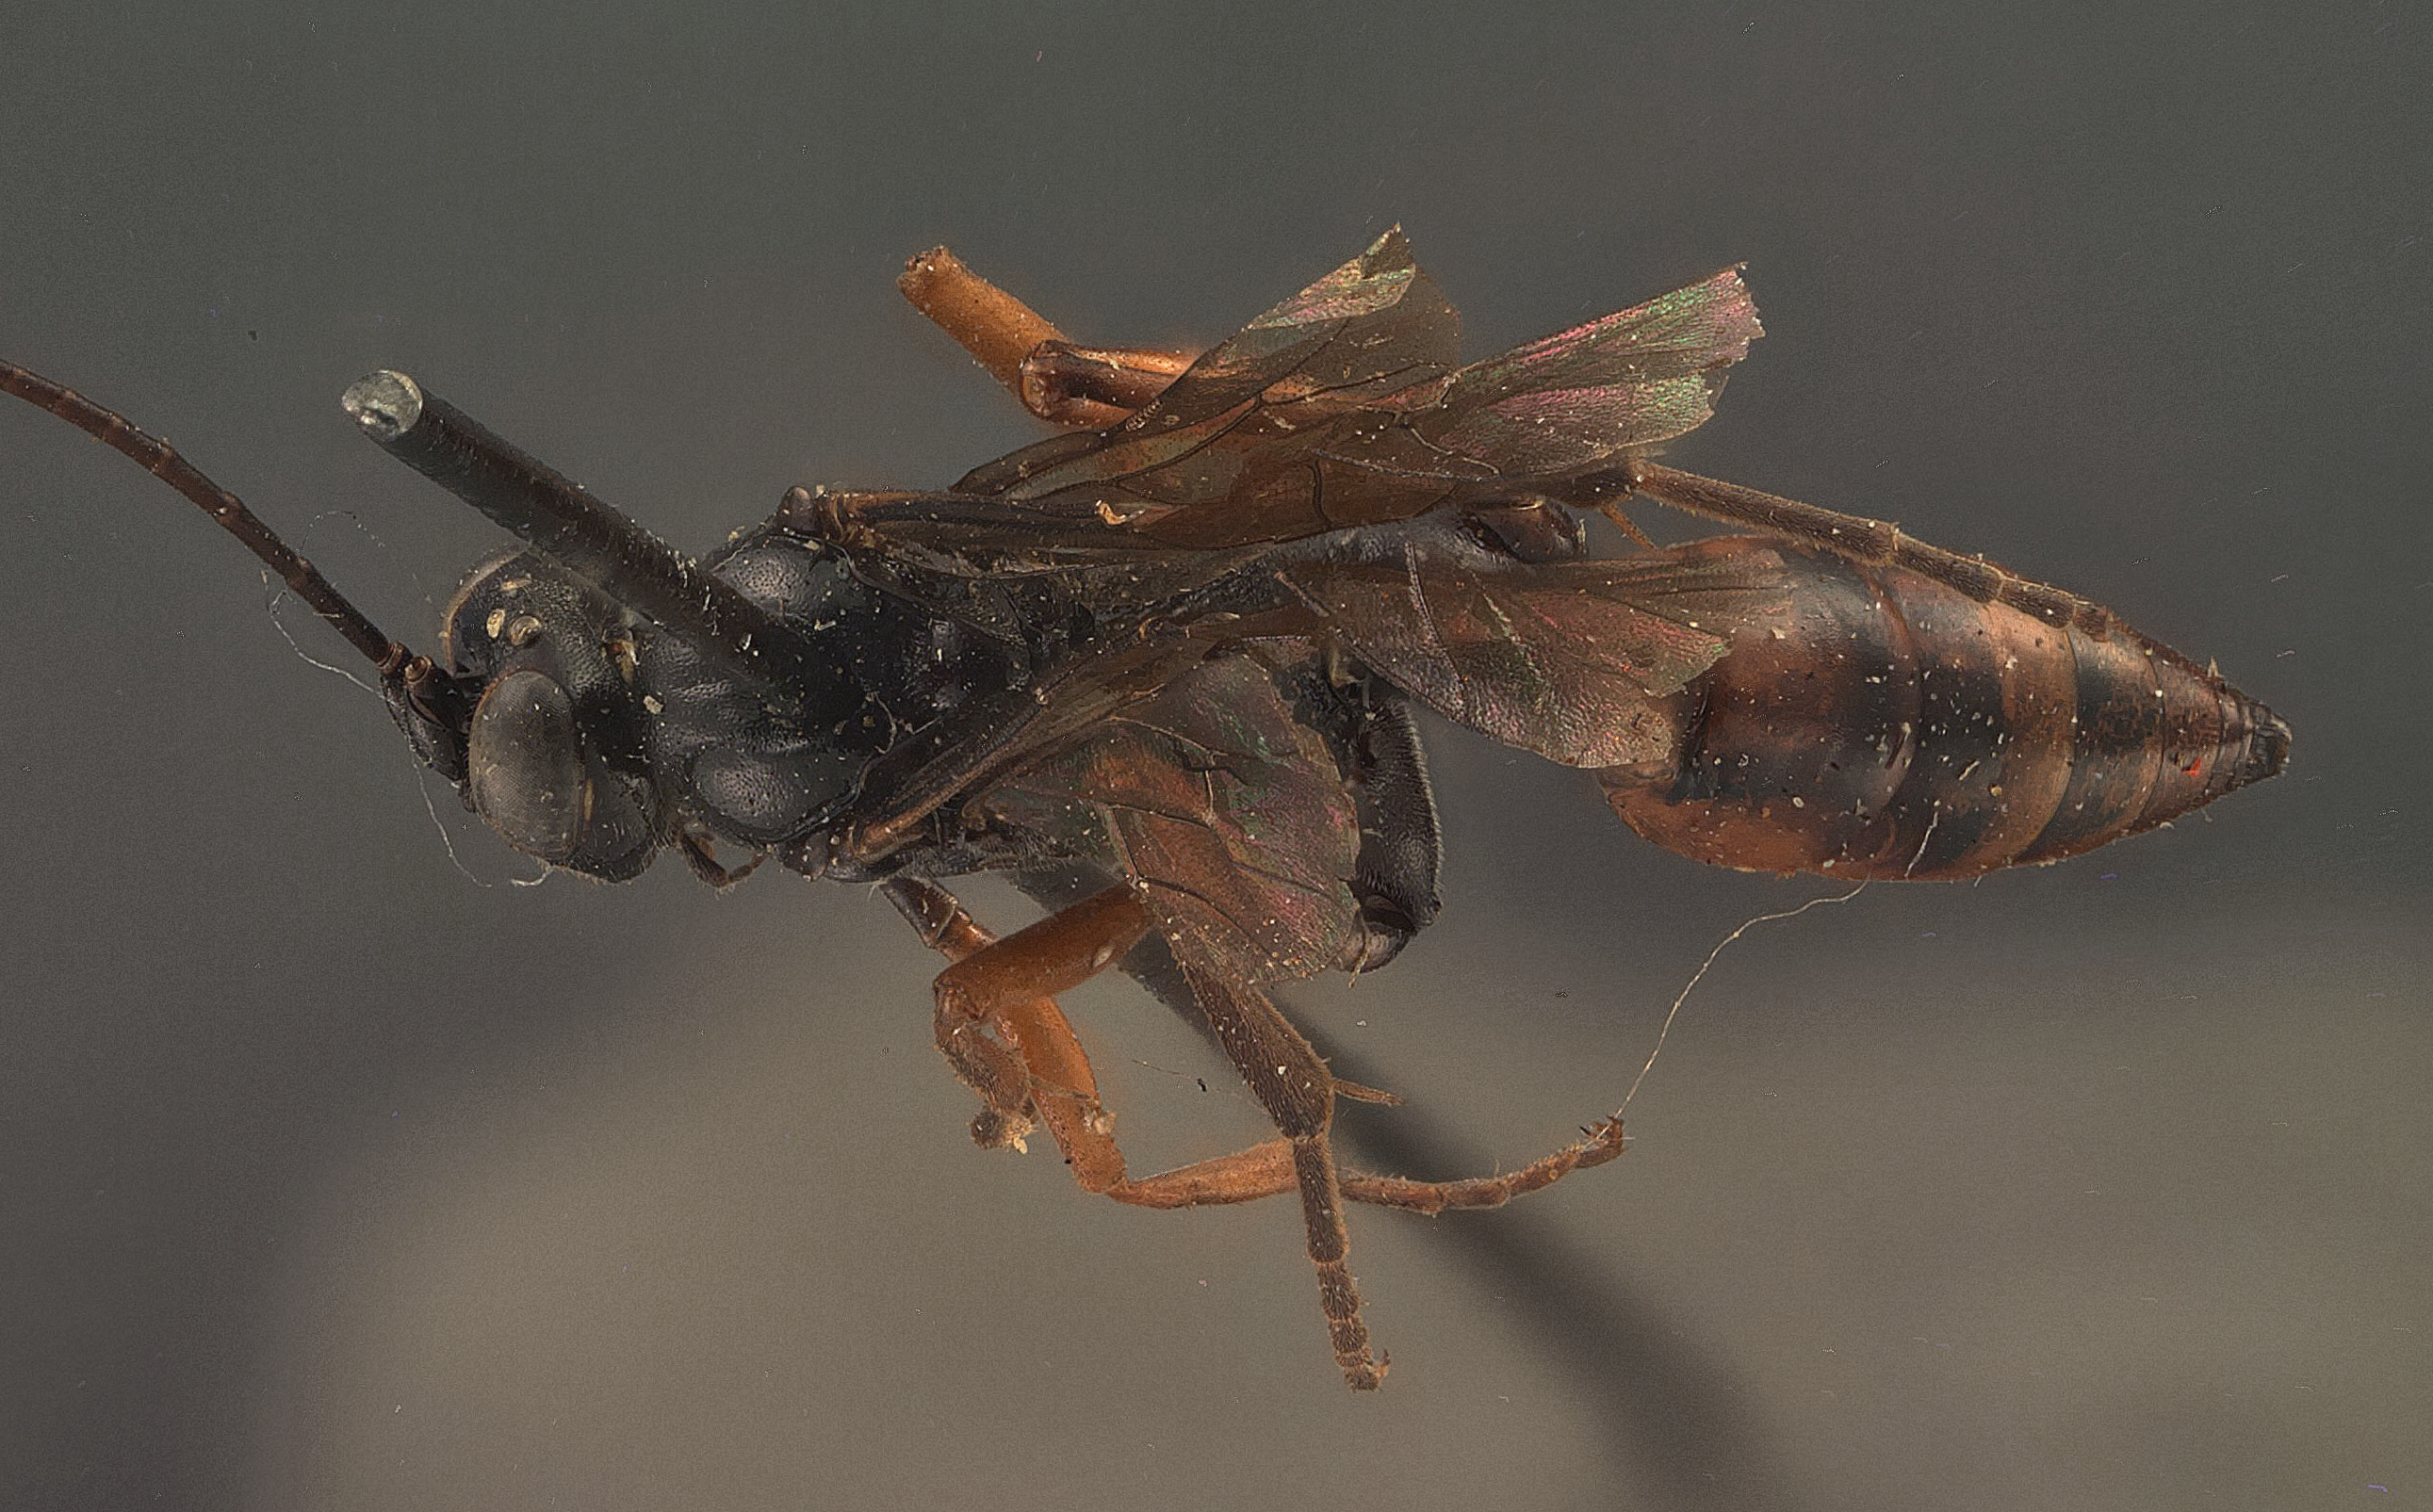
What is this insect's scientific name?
Cryptus dorsicarinatus
